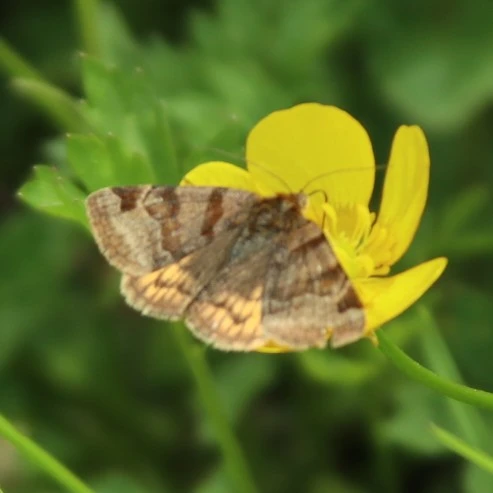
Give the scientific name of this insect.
Euclidia glyphica
